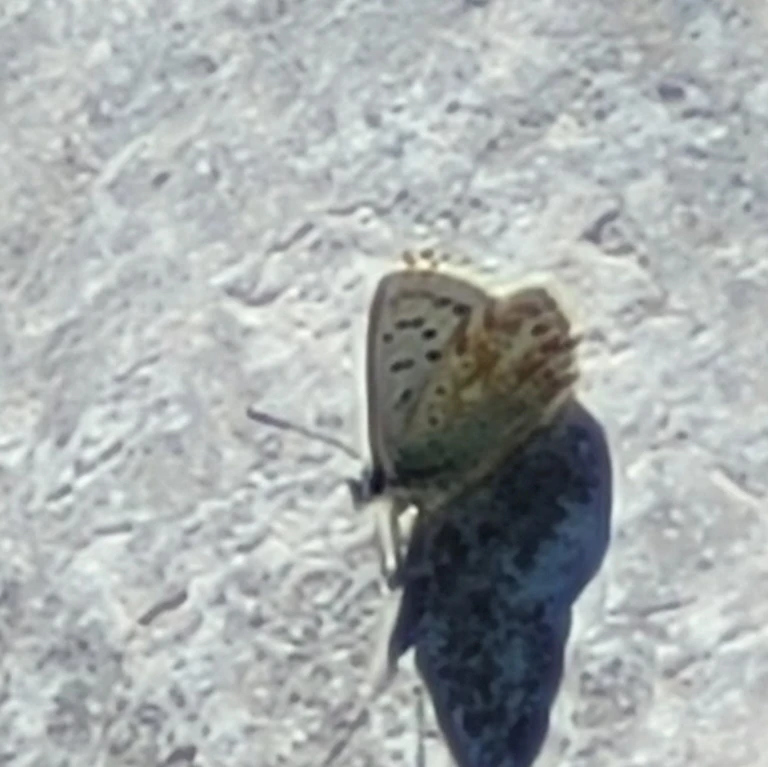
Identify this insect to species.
Lysandra coridon
